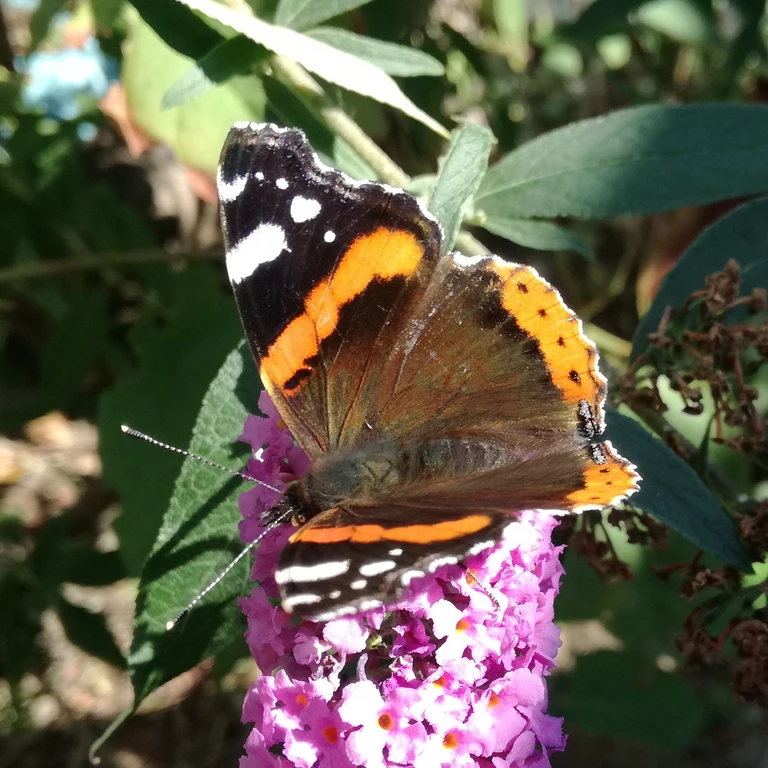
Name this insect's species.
Vanessa atalanta
